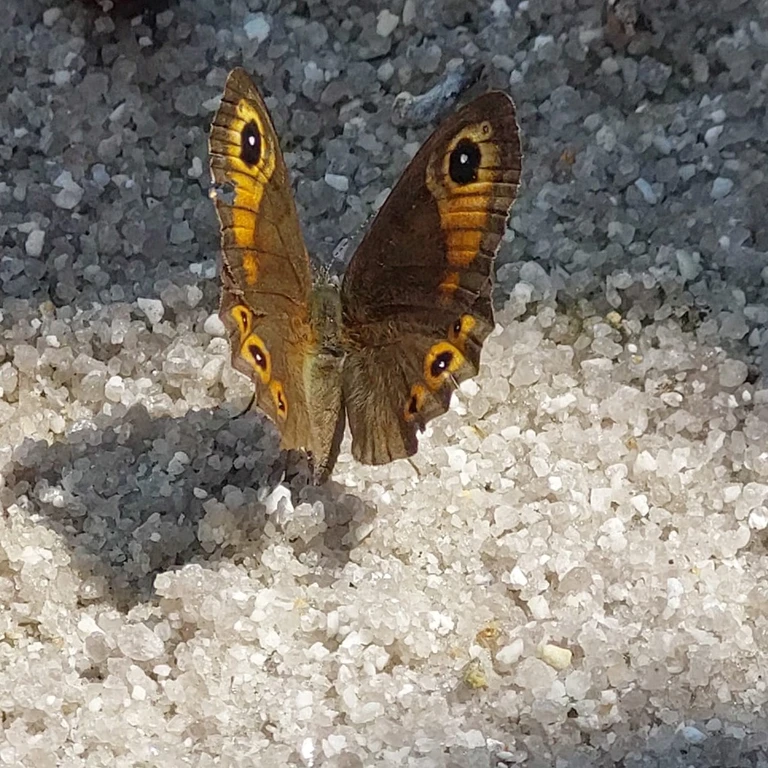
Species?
Lasiommata maera (also Pararge maera)
